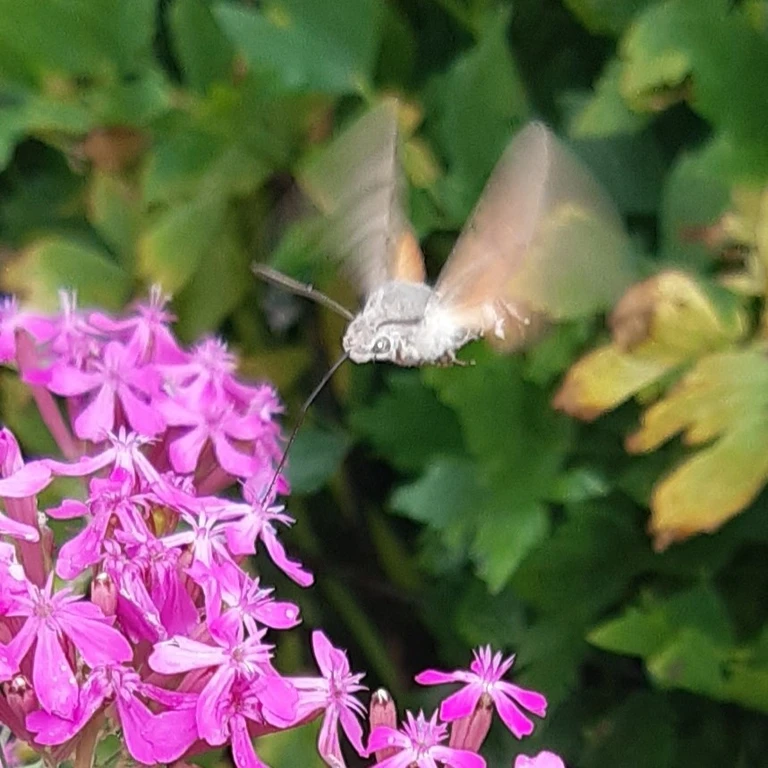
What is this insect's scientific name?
Macroglossum stellatarum
